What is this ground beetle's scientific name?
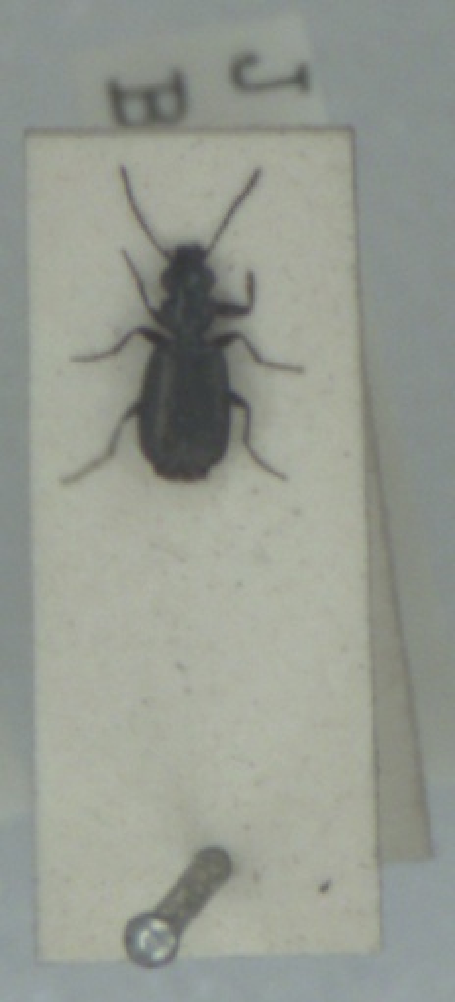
Syntomus foveatus
